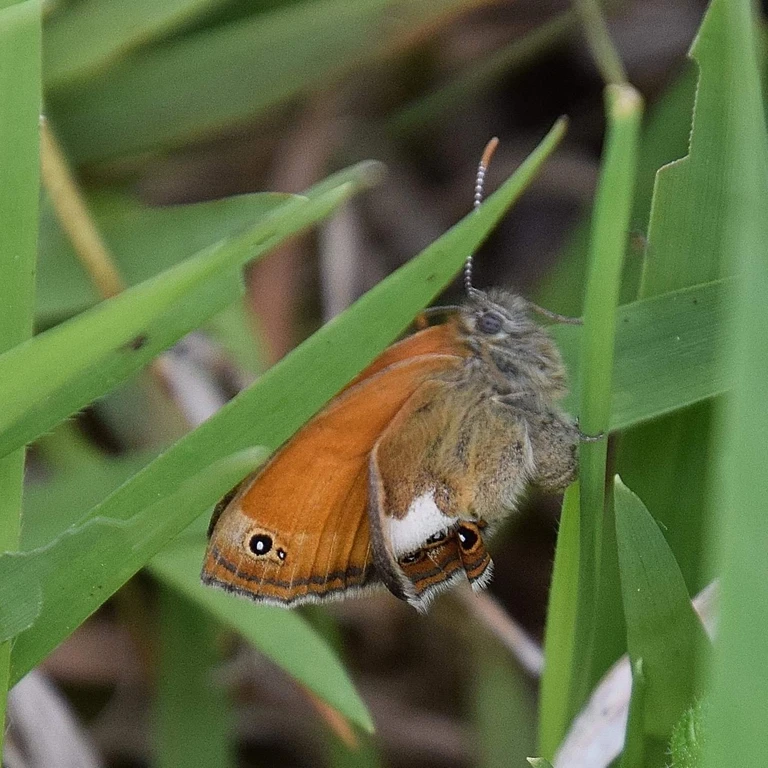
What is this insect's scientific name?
Coenonympha arcania
